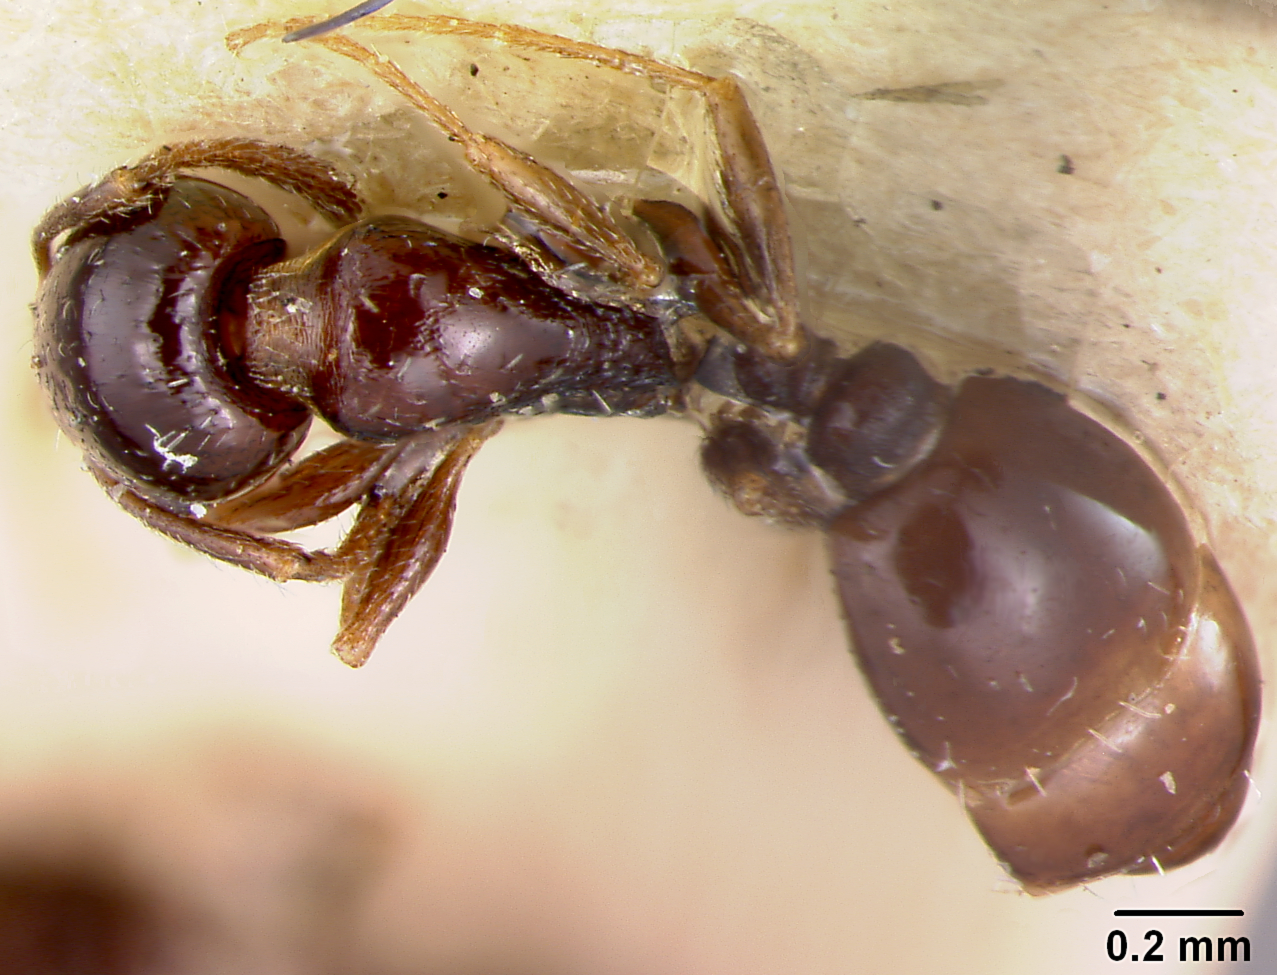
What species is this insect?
Leptothorax manni
